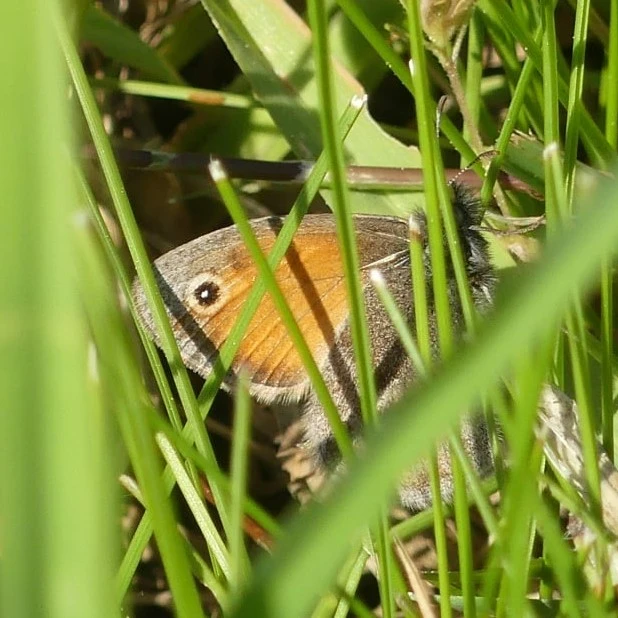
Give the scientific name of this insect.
Coenonympha pamphilus
